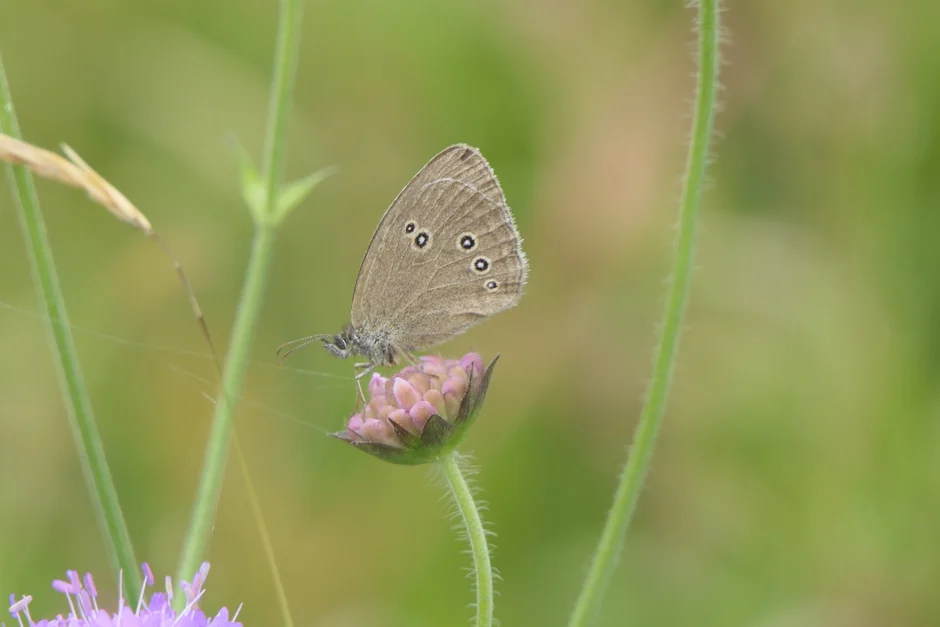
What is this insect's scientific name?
Aphantopus hyperantus
